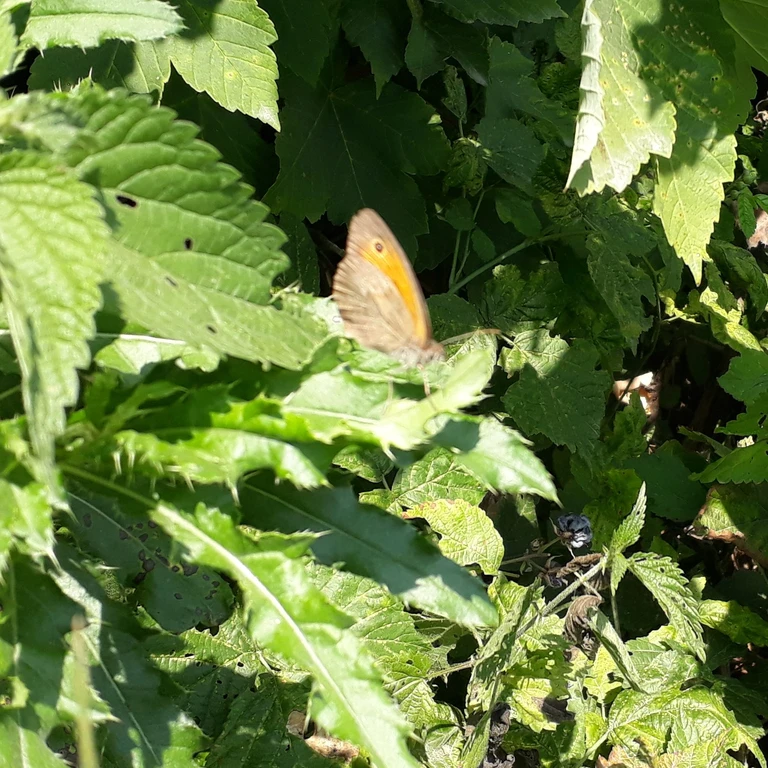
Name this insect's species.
Maniola jurtina
